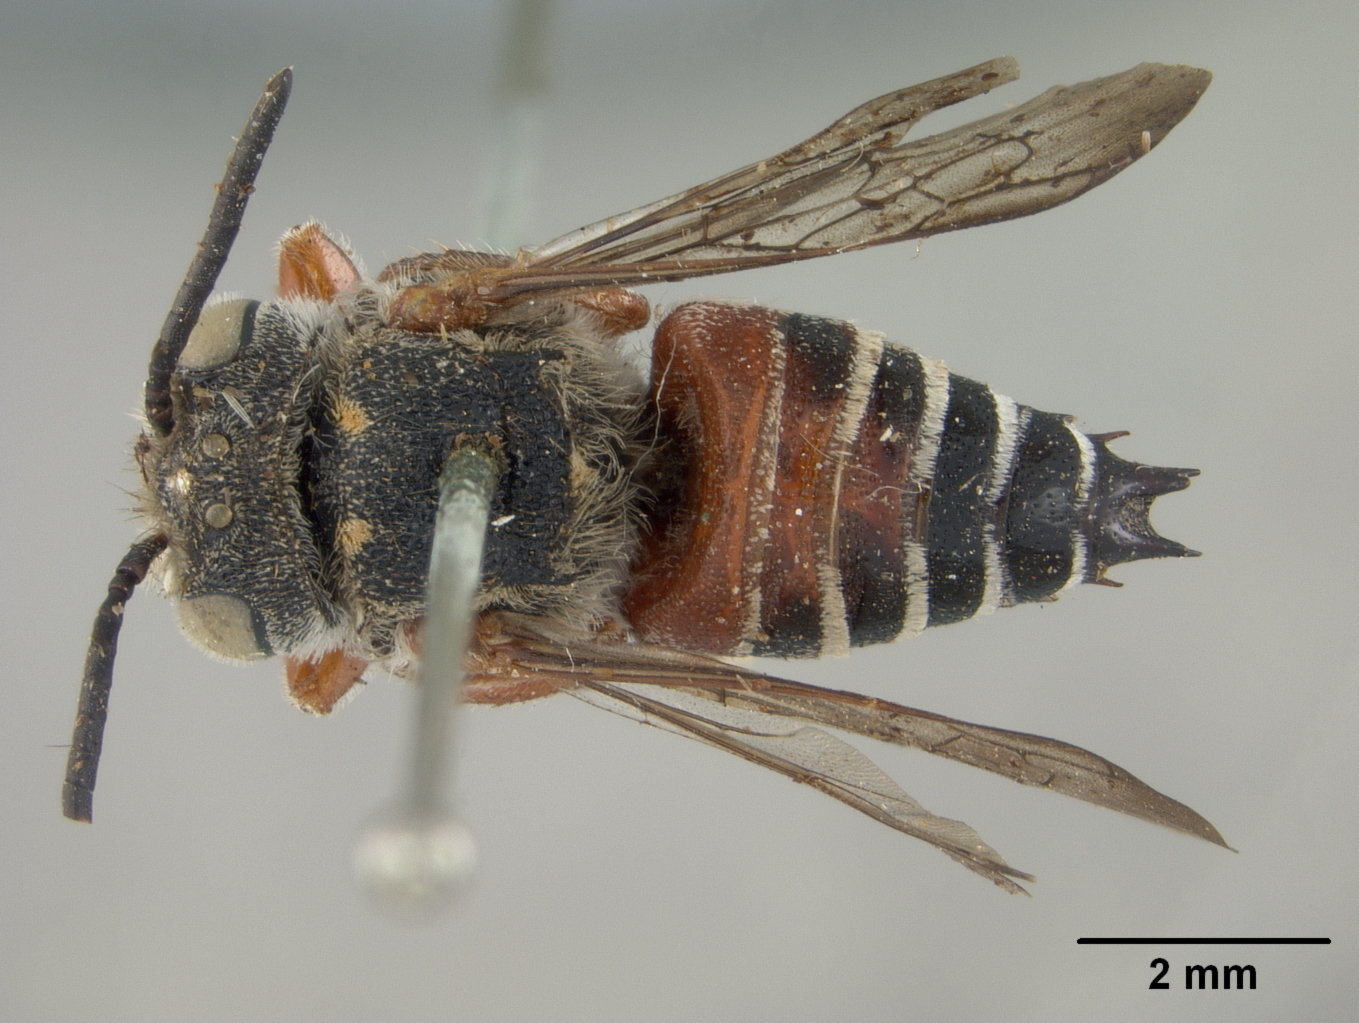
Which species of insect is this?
Coelioxys bruneri
